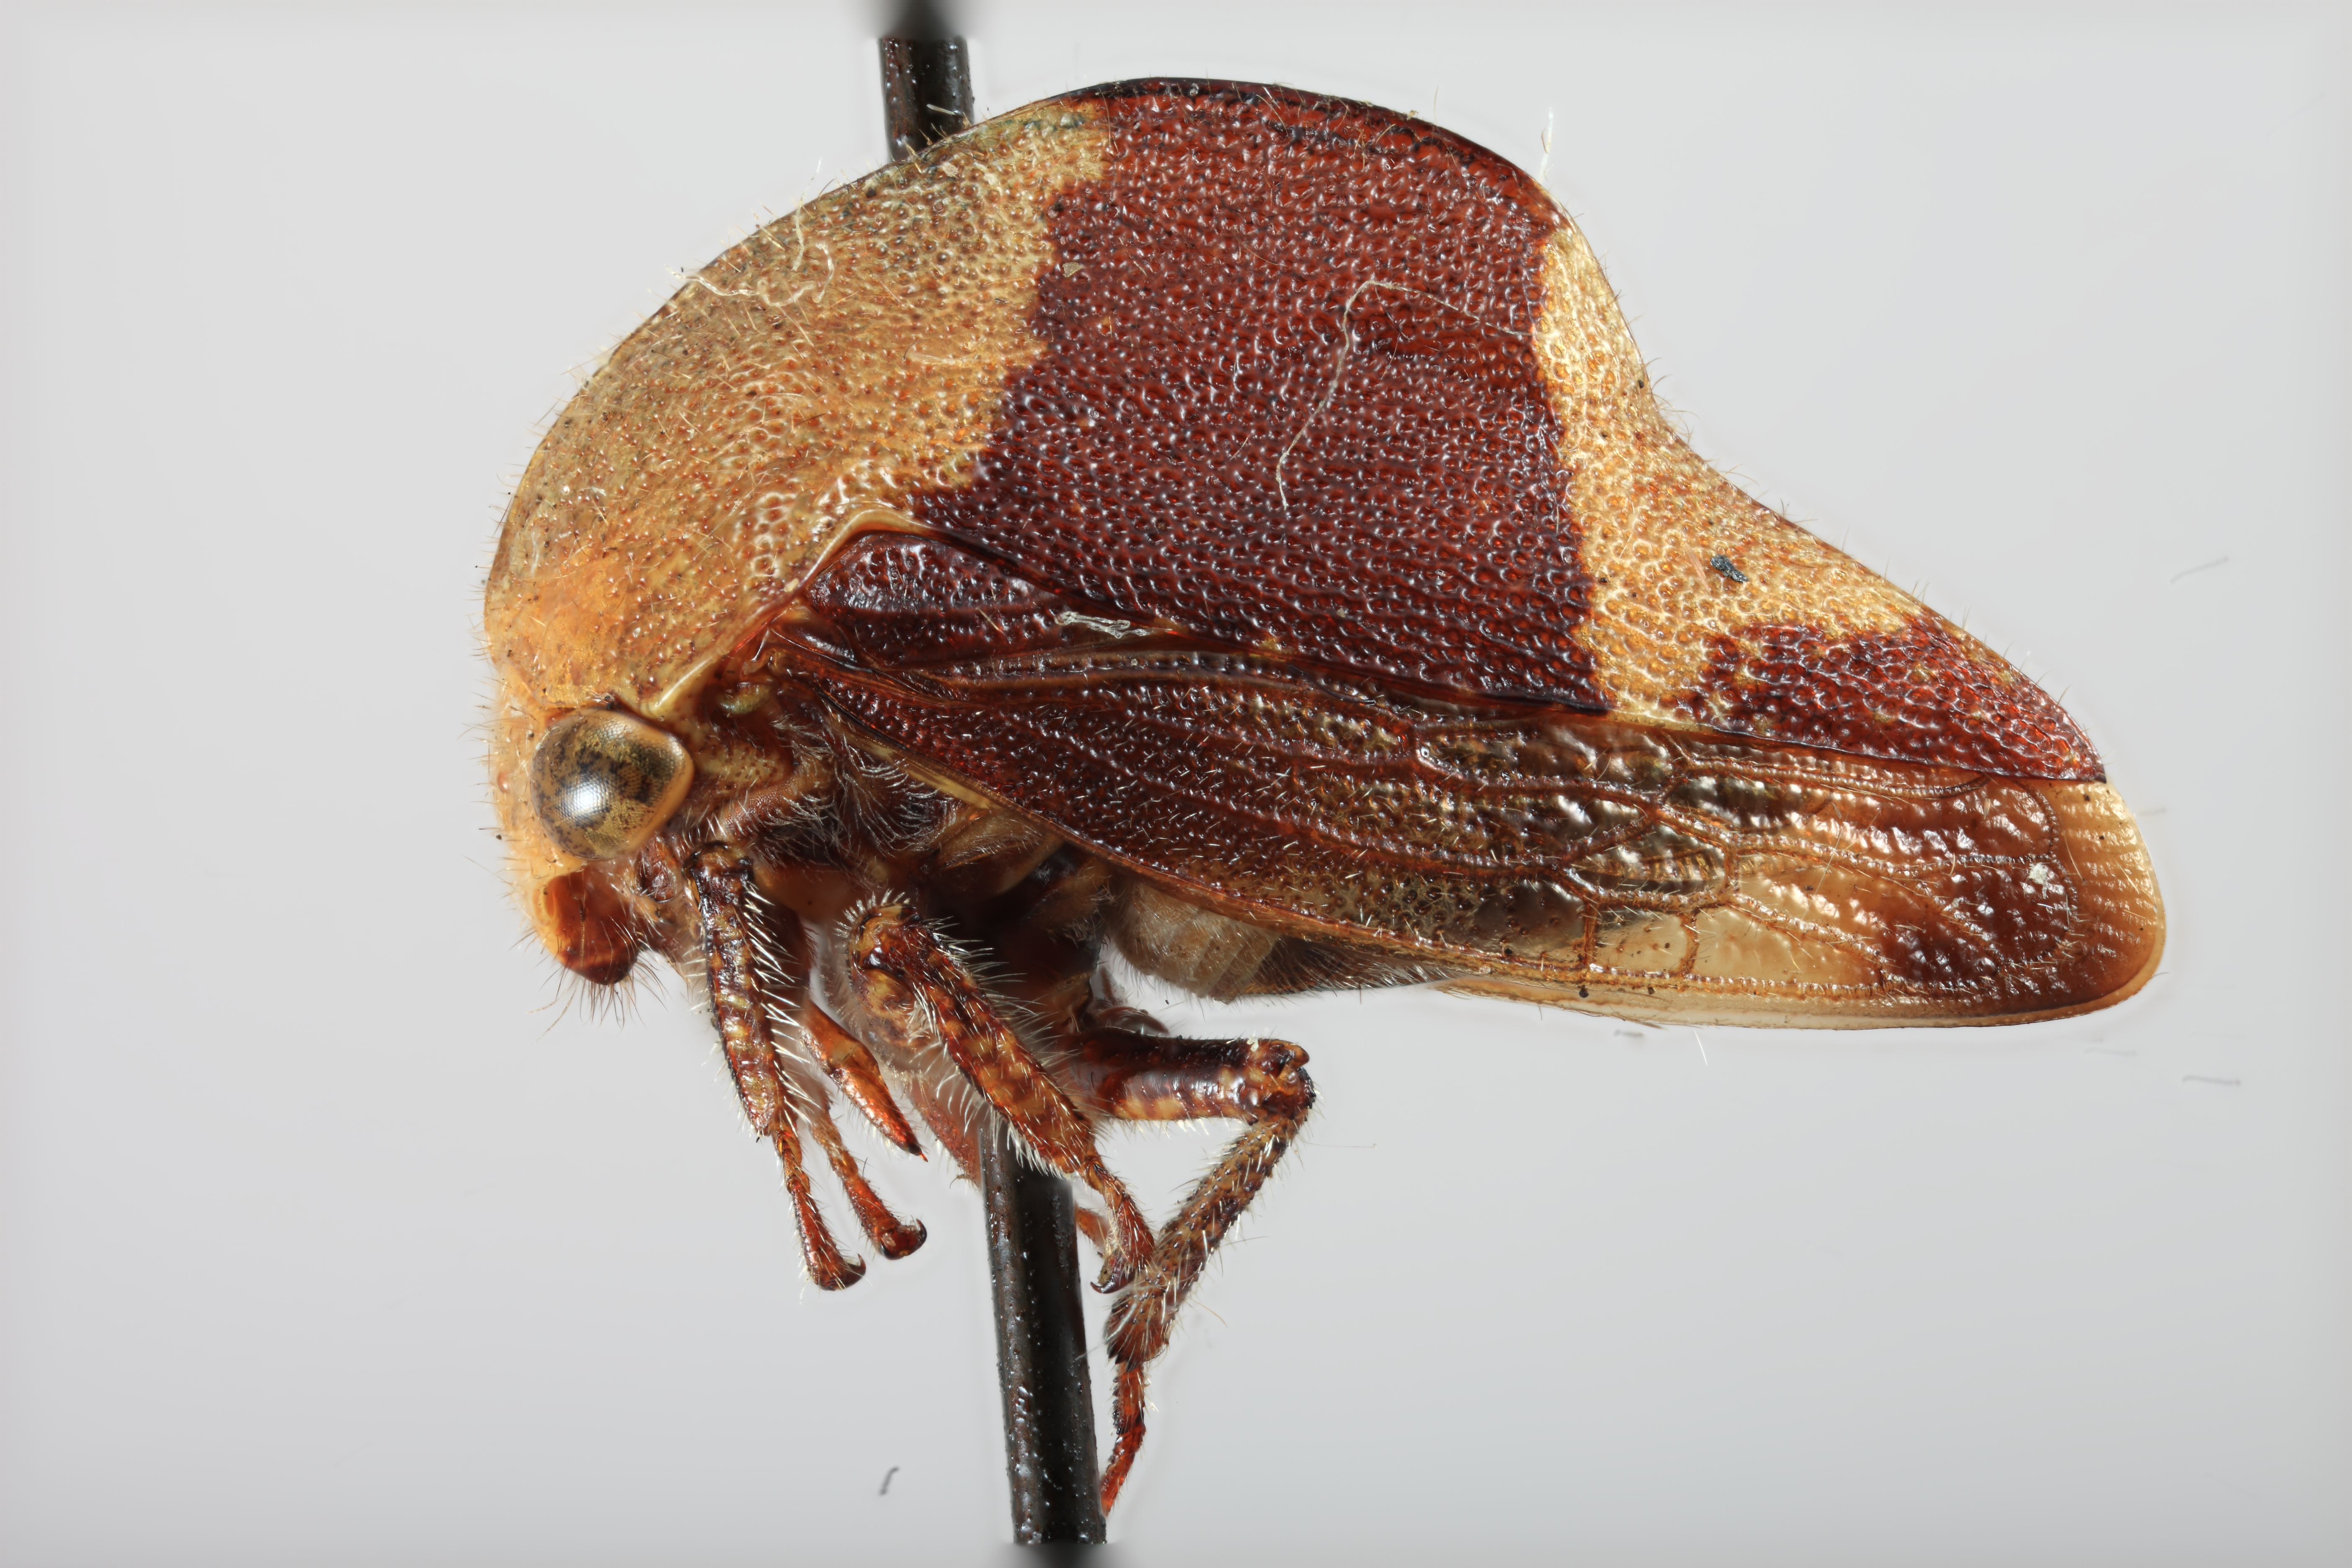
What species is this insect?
Telamona archboldi
